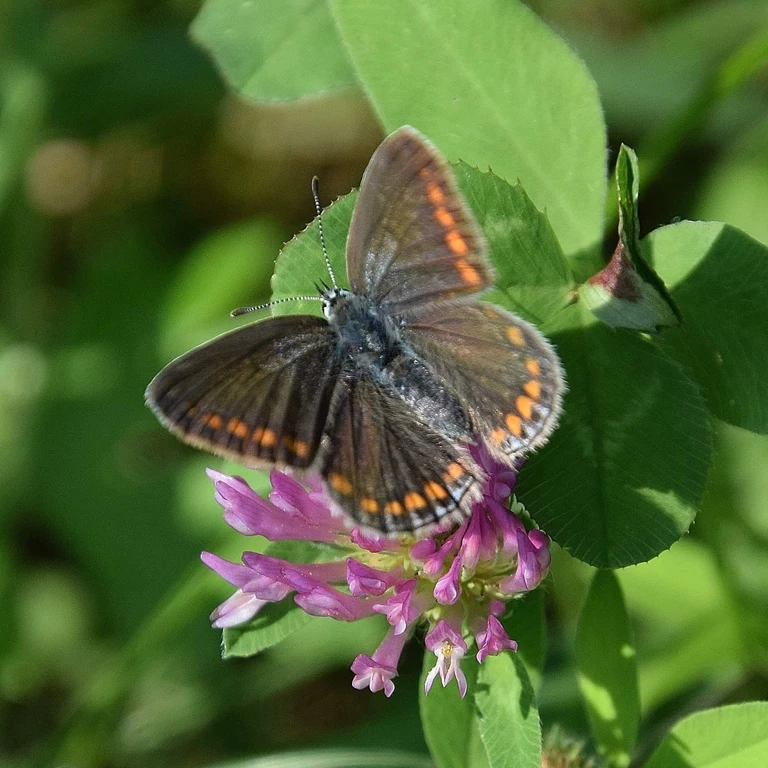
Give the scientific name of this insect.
Polyommatus icarus
